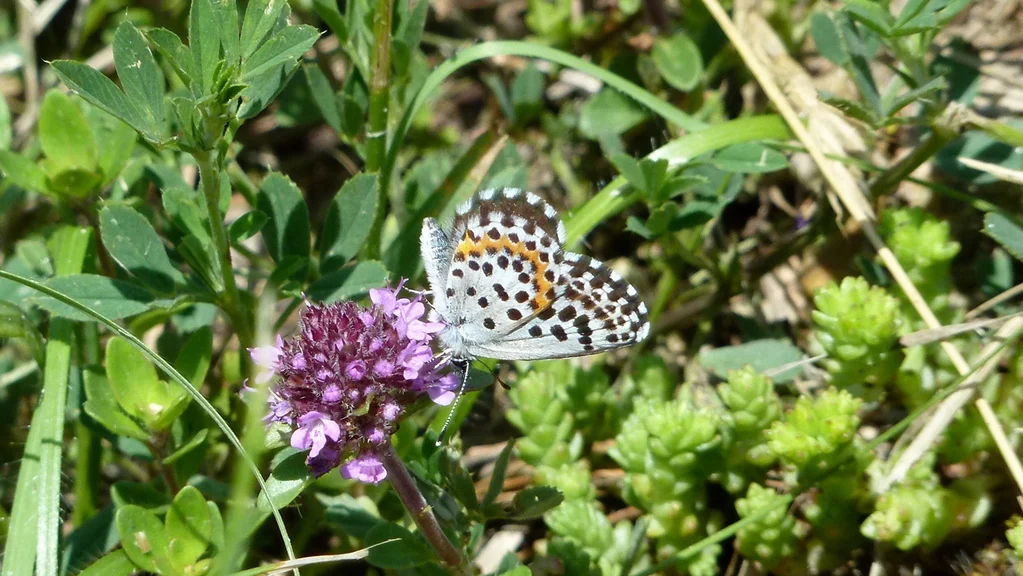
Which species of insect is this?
Scolitantides orion
